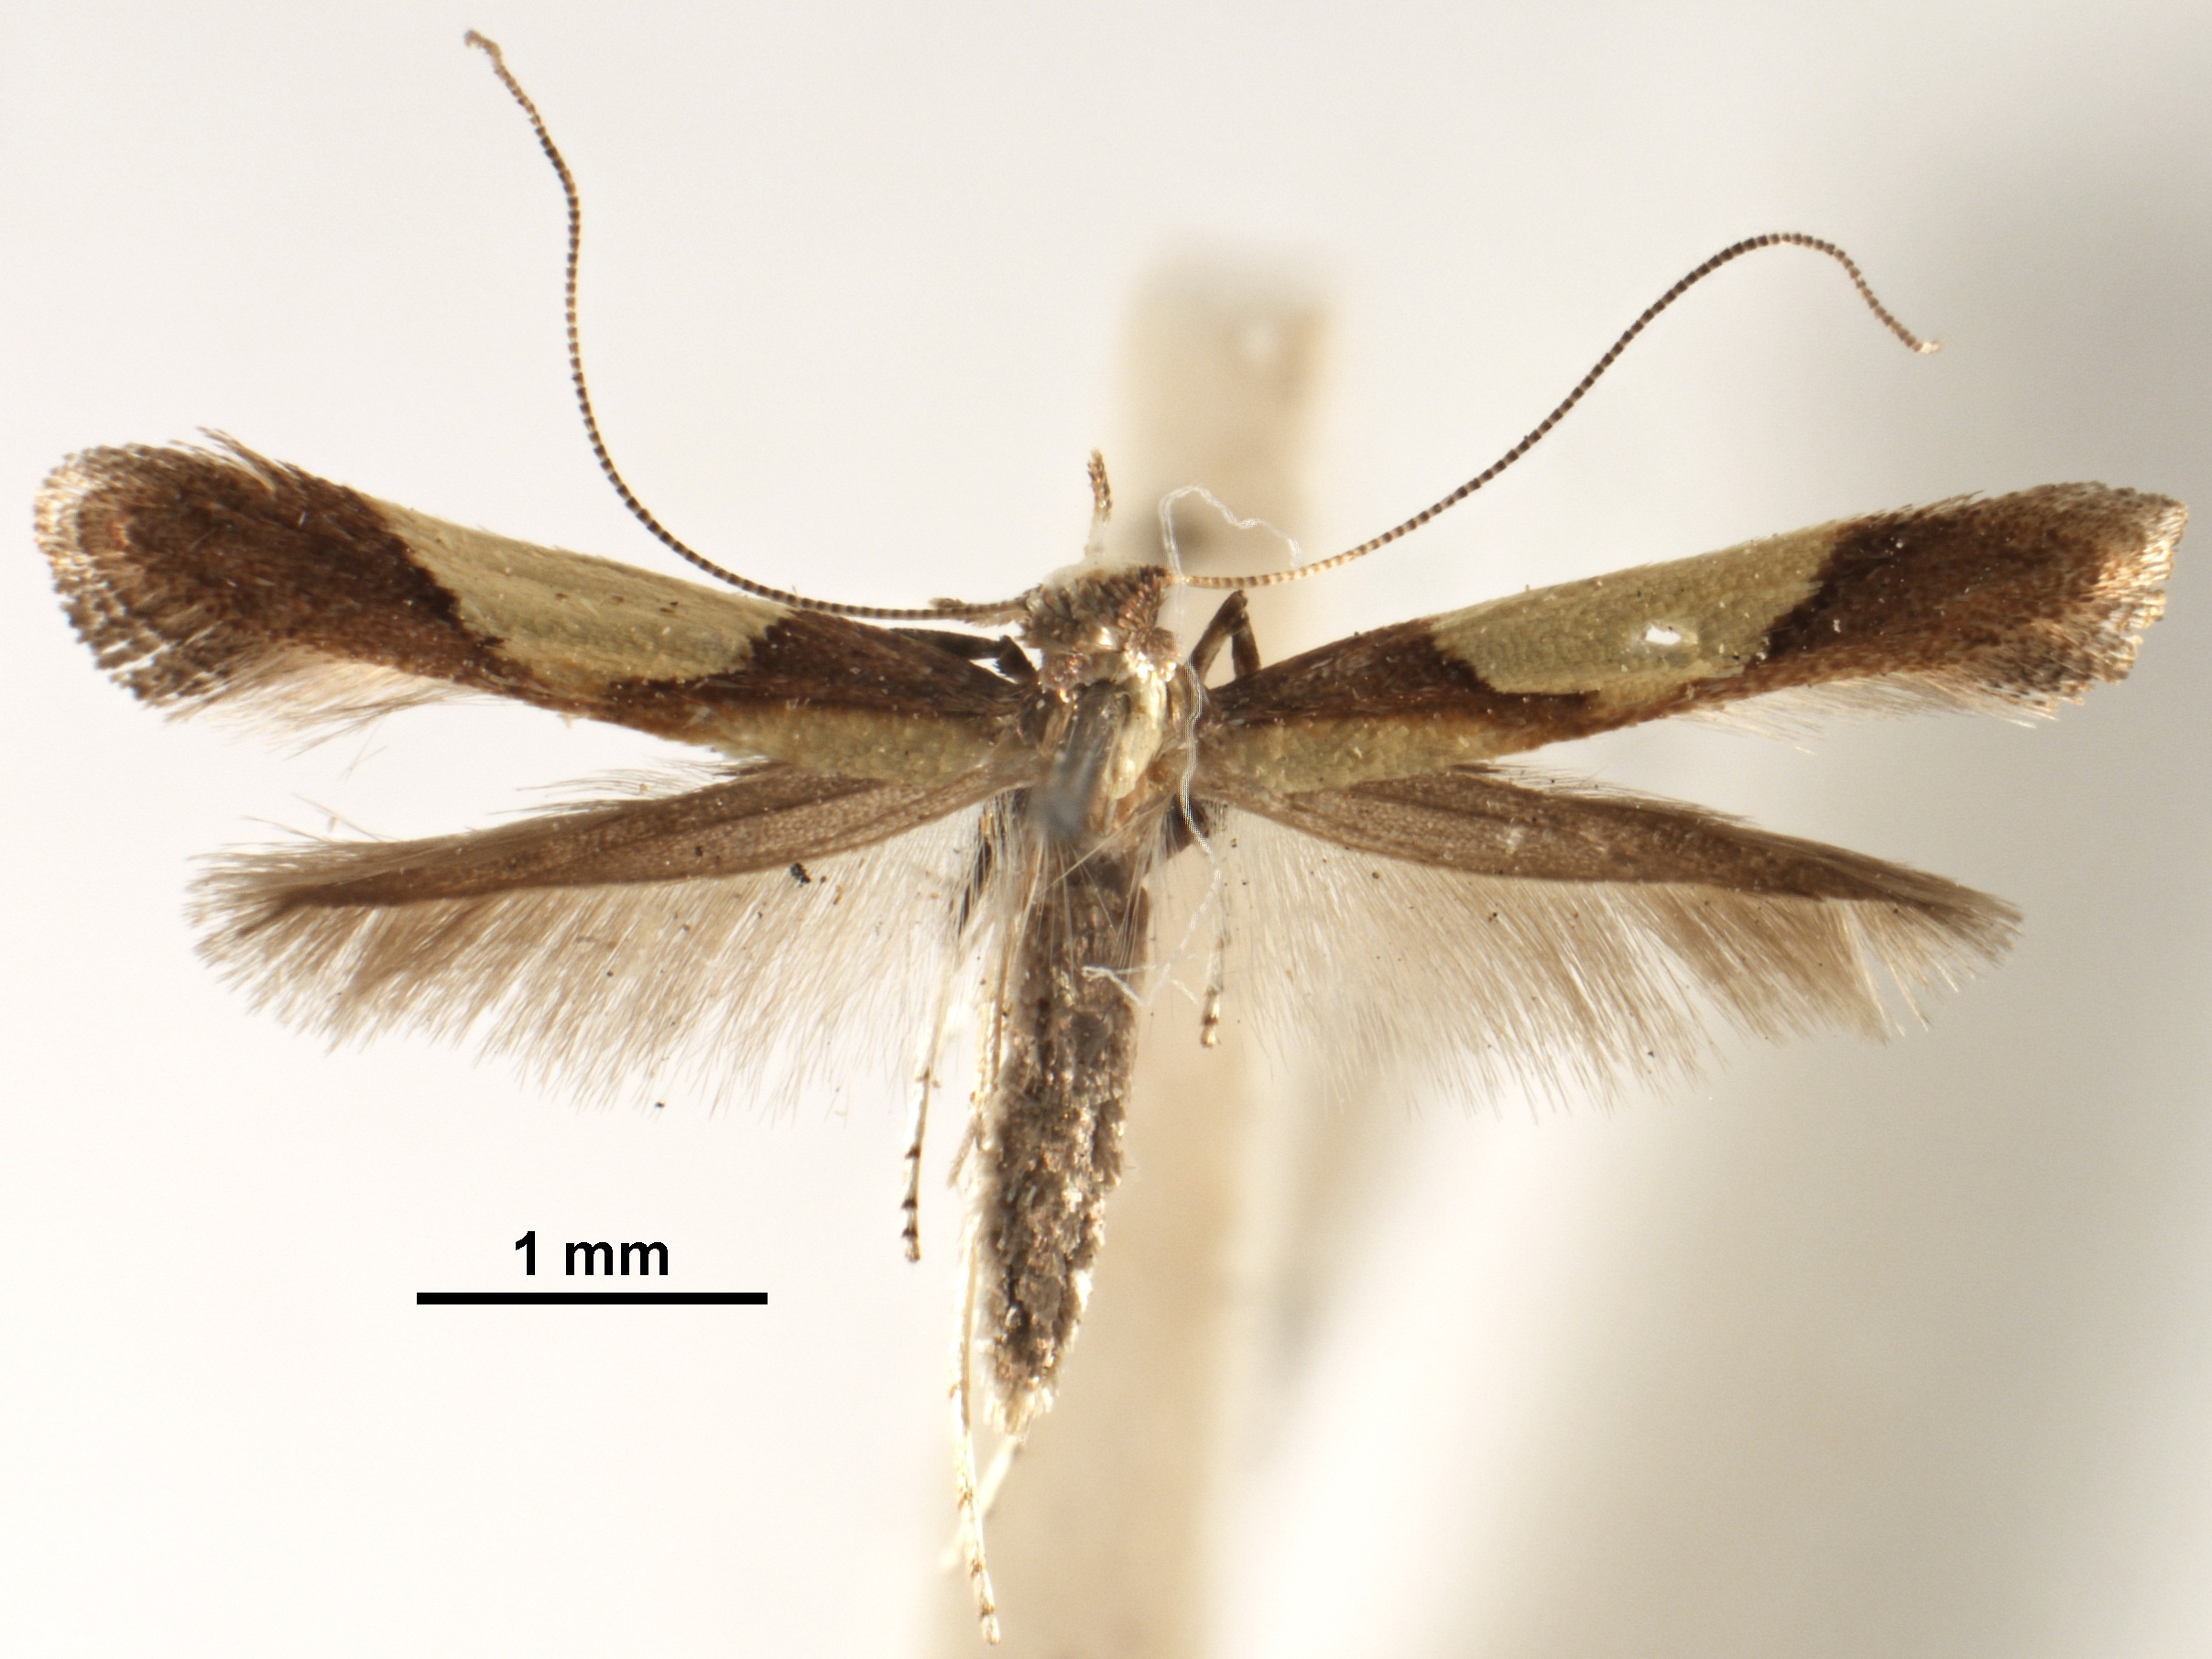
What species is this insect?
Caloptilia chrysolampra
